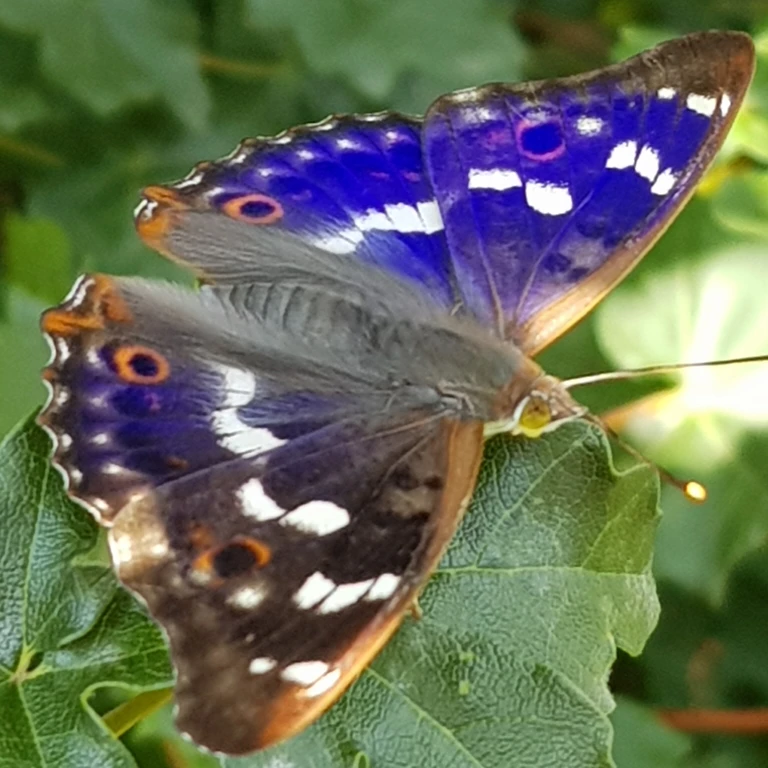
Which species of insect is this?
Apatura ilia
